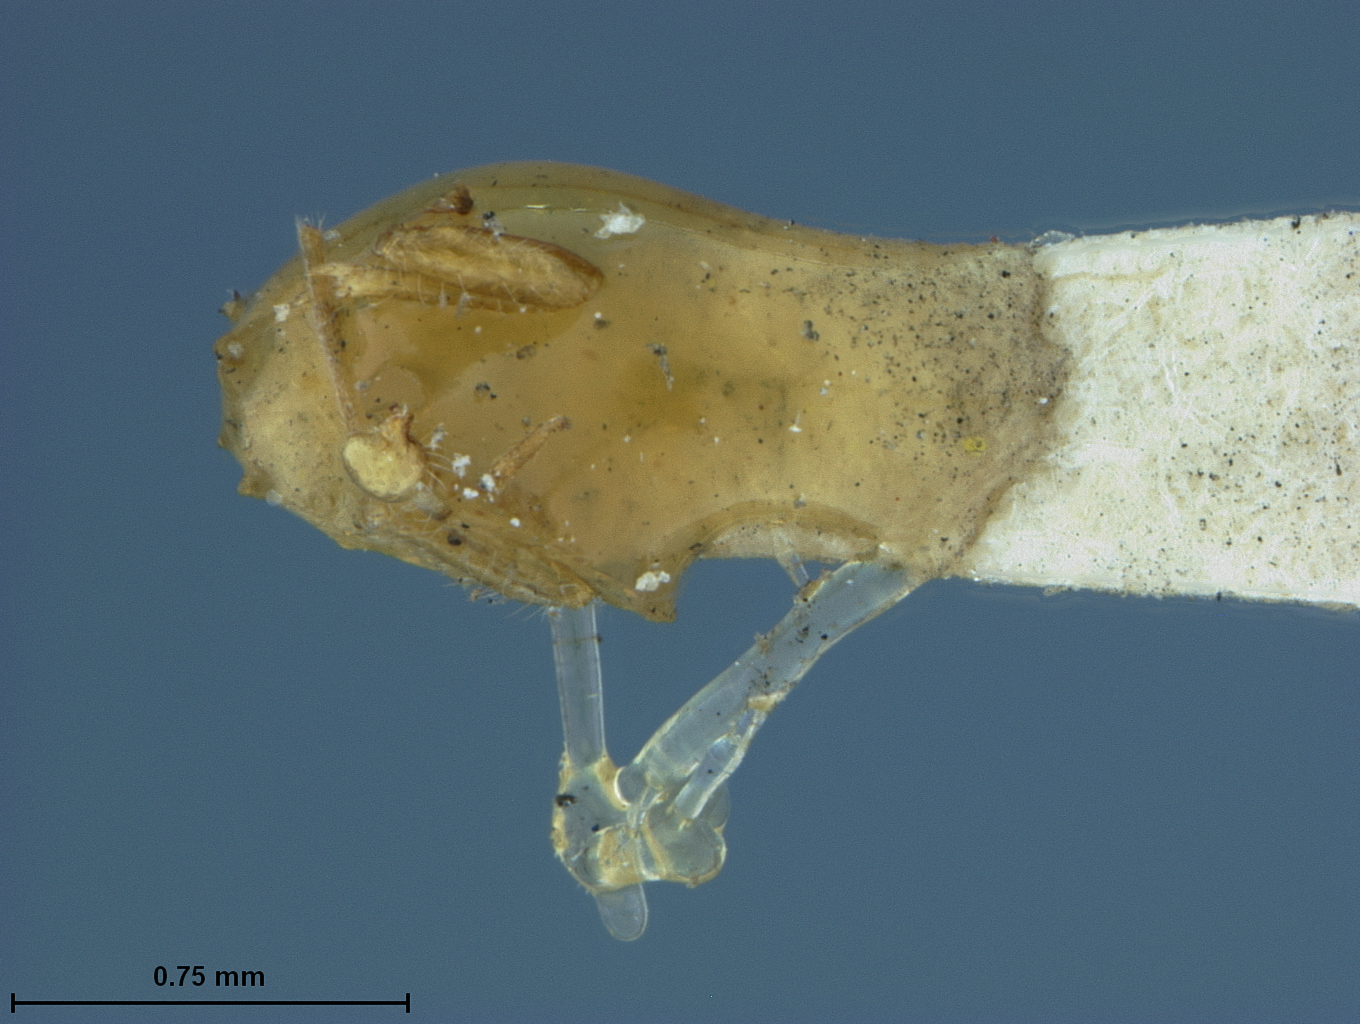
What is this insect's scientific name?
Ischiogonus philippinensis
